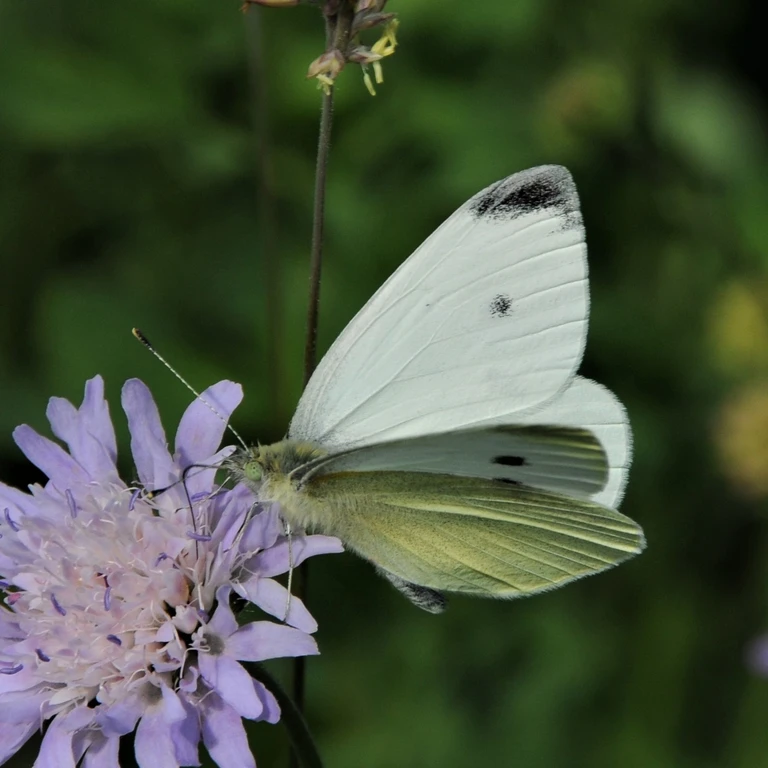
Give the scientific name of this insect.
Pieris rapae
